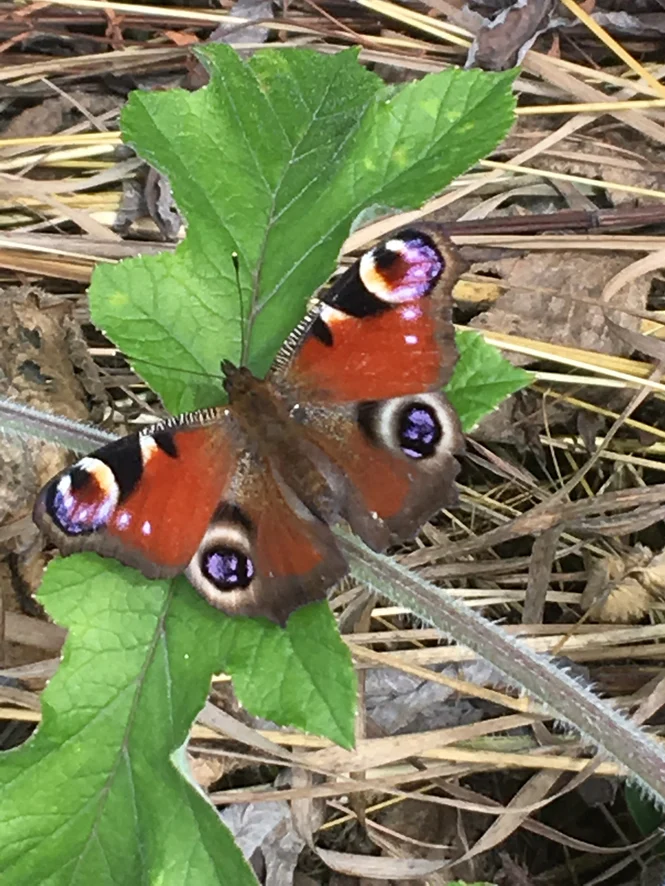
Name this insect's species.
Aglais io
